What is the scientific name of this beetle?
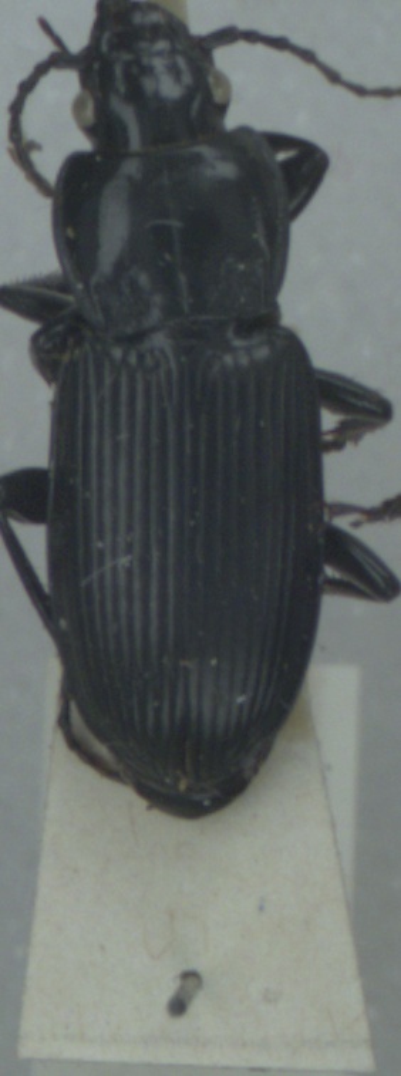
Pterostichus melanarius
